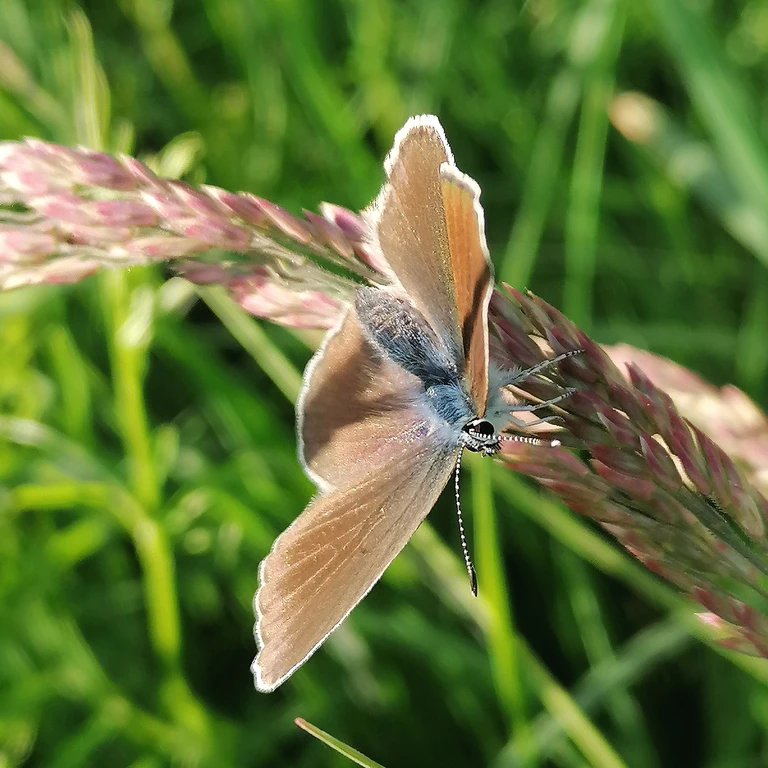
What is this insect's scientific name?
Cyaniris semiargus
